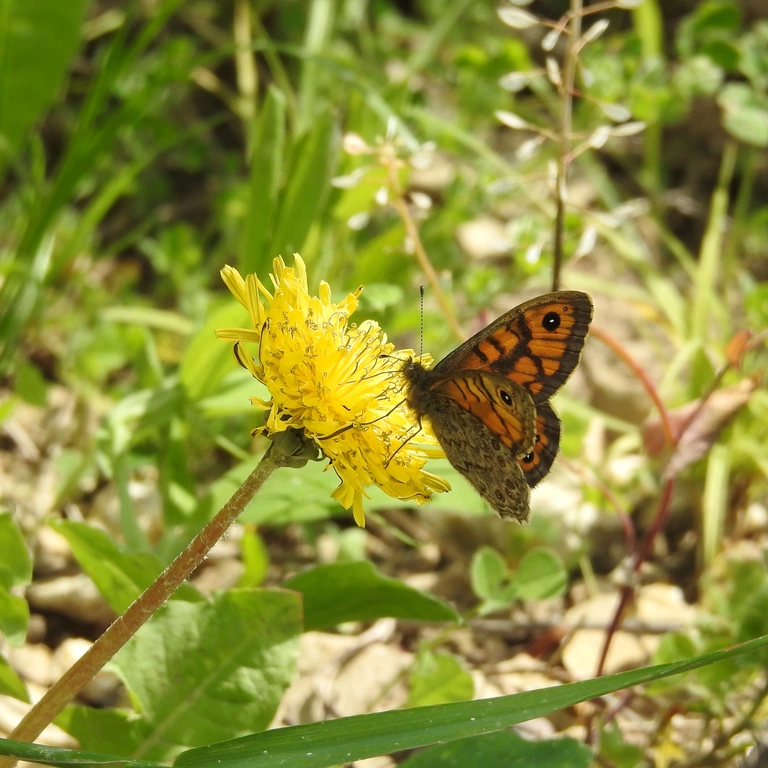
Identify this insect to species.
Lasiommata megera (also Pararge megera)
